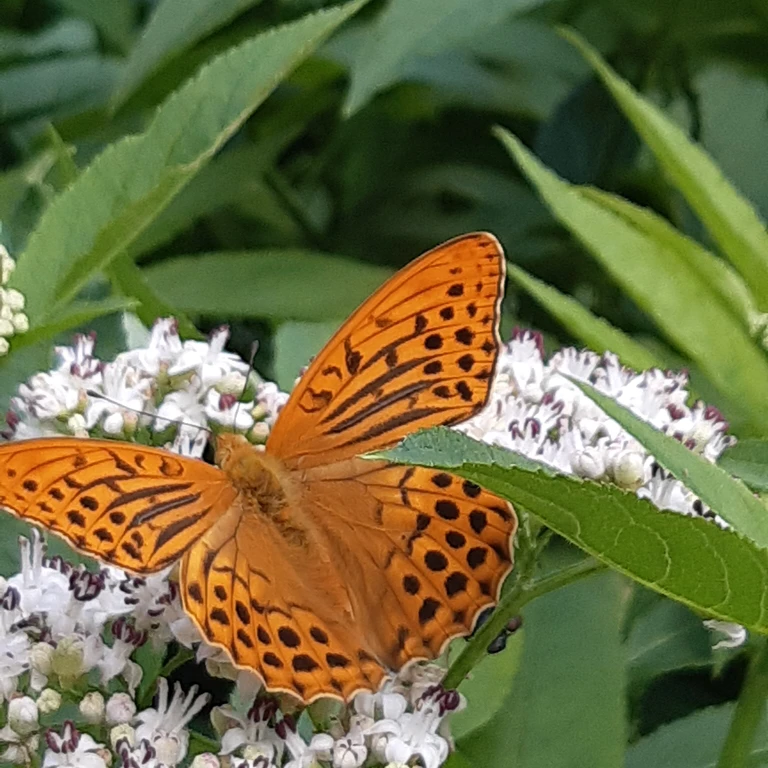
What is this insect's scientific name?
Argynnis paphia
